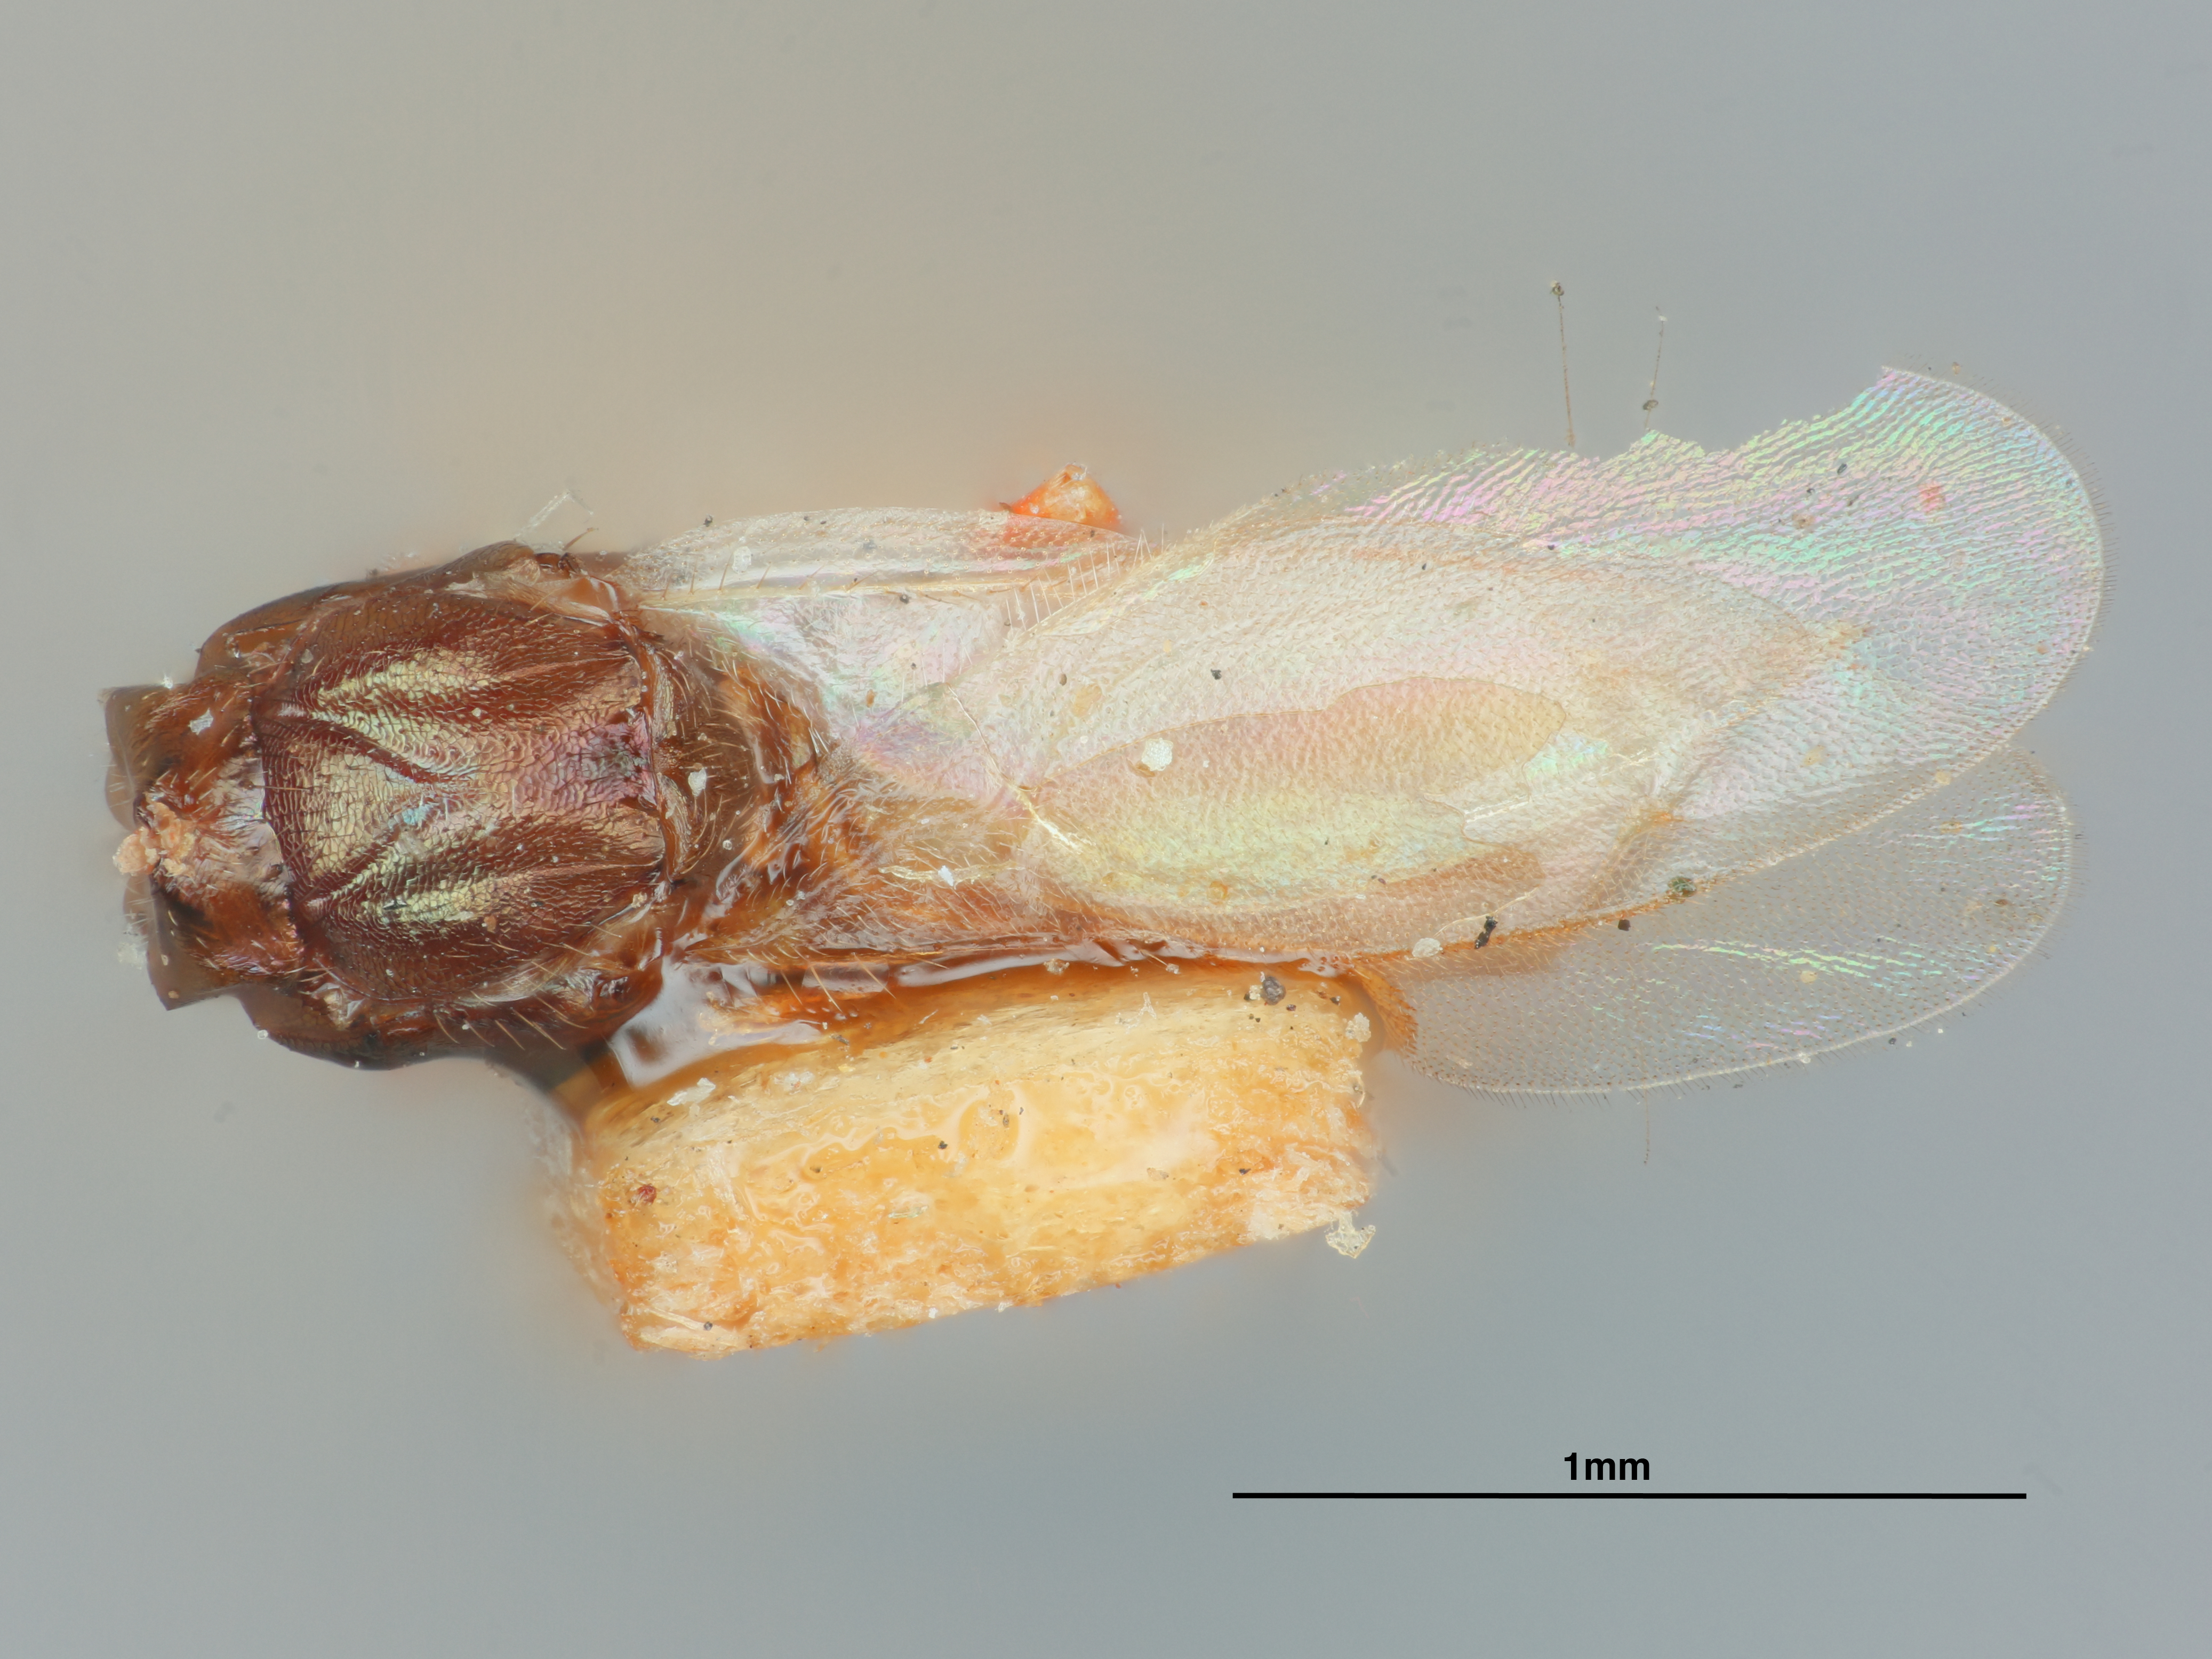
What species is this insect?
Eupelmus macrocarpae
